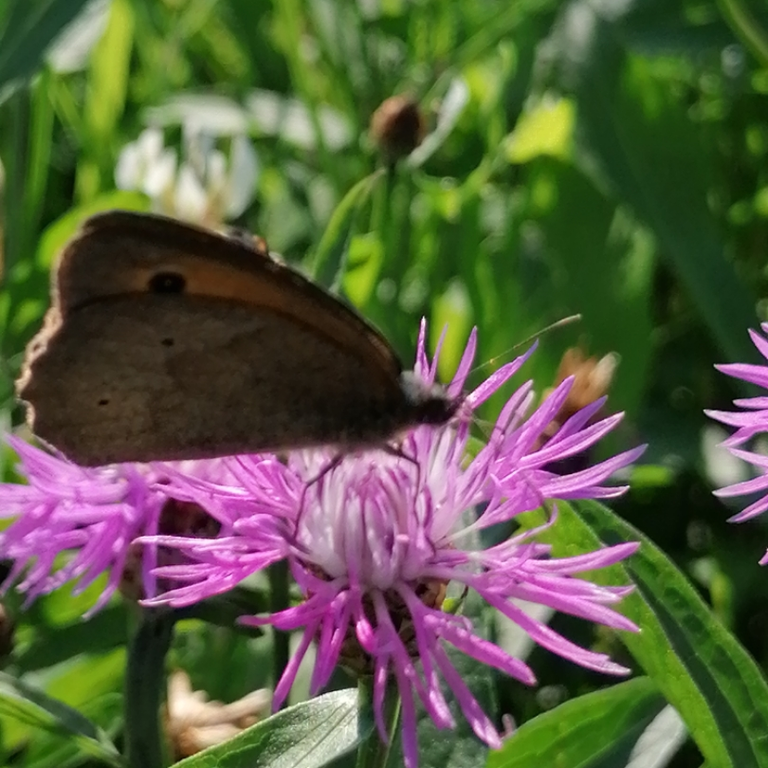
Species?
Maniola jurtina
